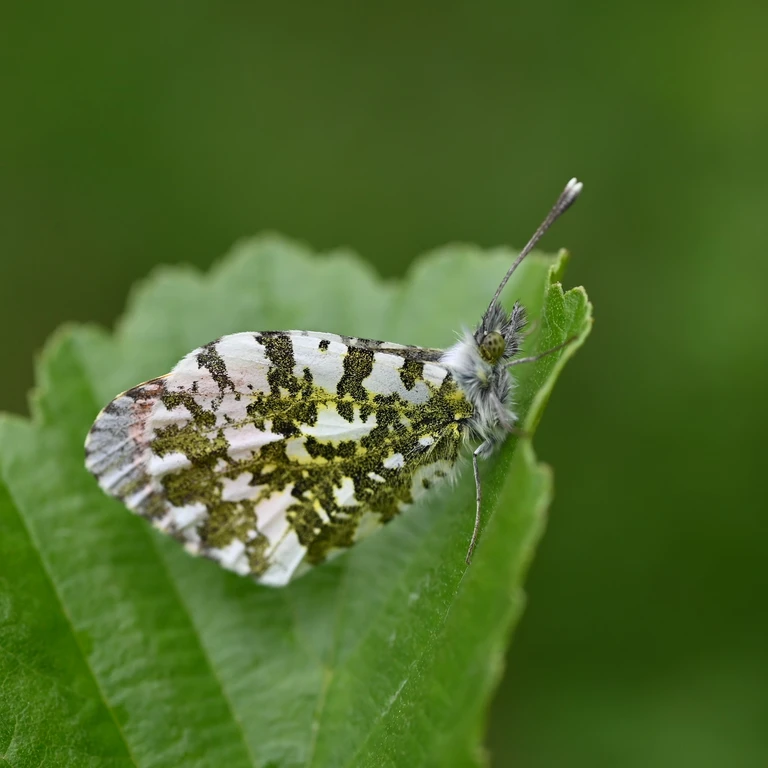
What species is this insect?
Anthocharis cardamines
